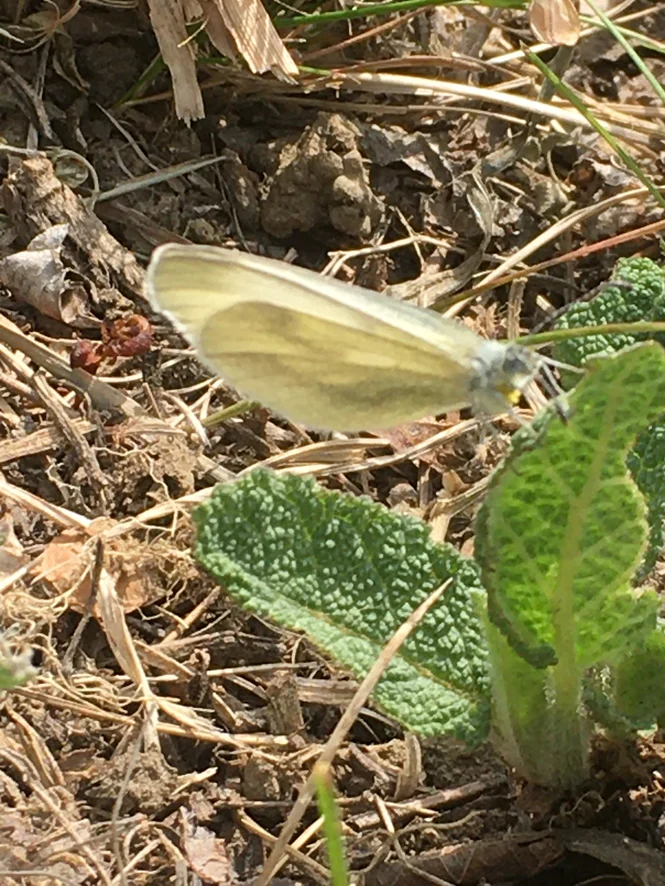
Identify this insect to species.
Leptidea sinapis/juvernica
